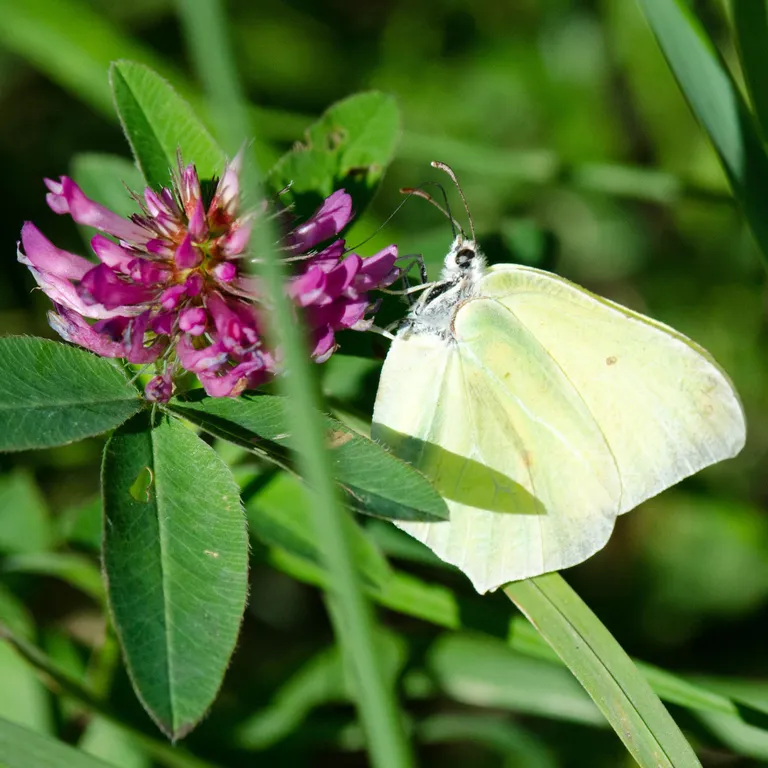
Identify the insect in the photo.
Gonepteryx rhamni
